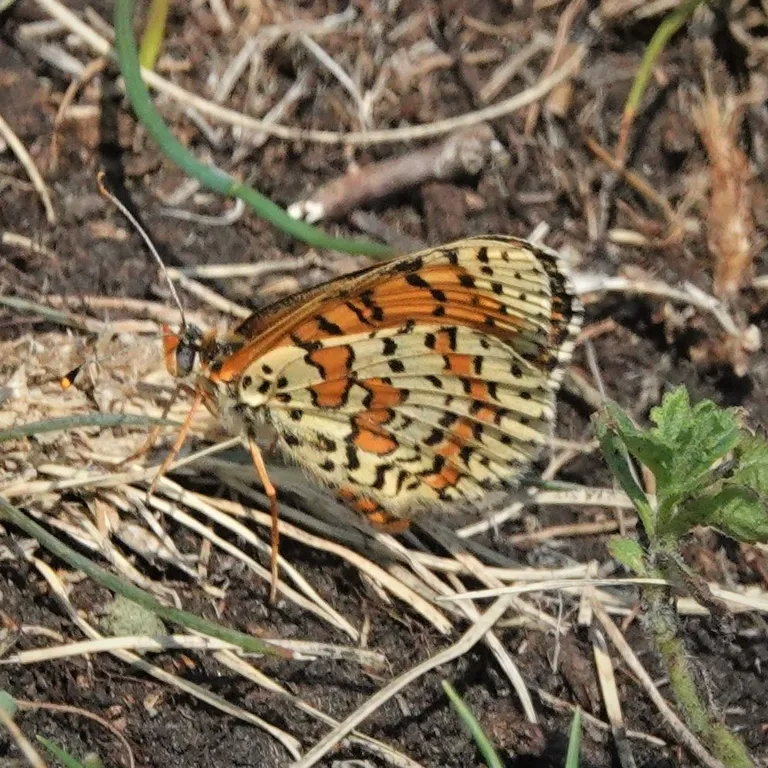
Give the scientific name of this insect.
Melitaea didyma
